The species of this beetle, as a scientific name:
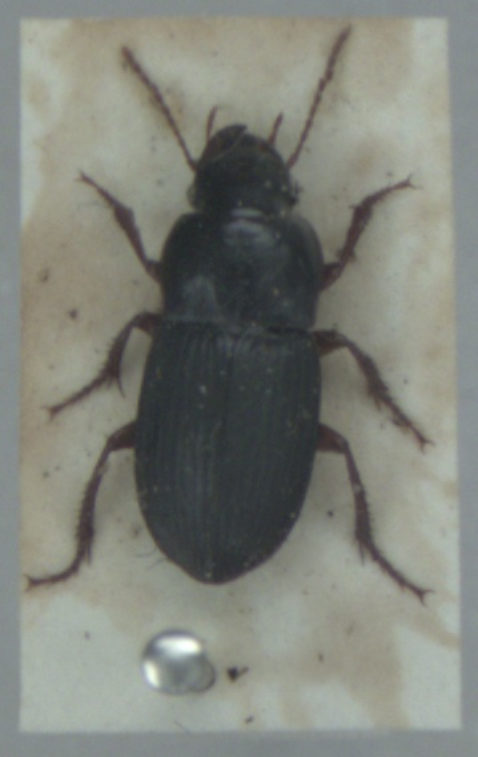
Harpalus rubripes
